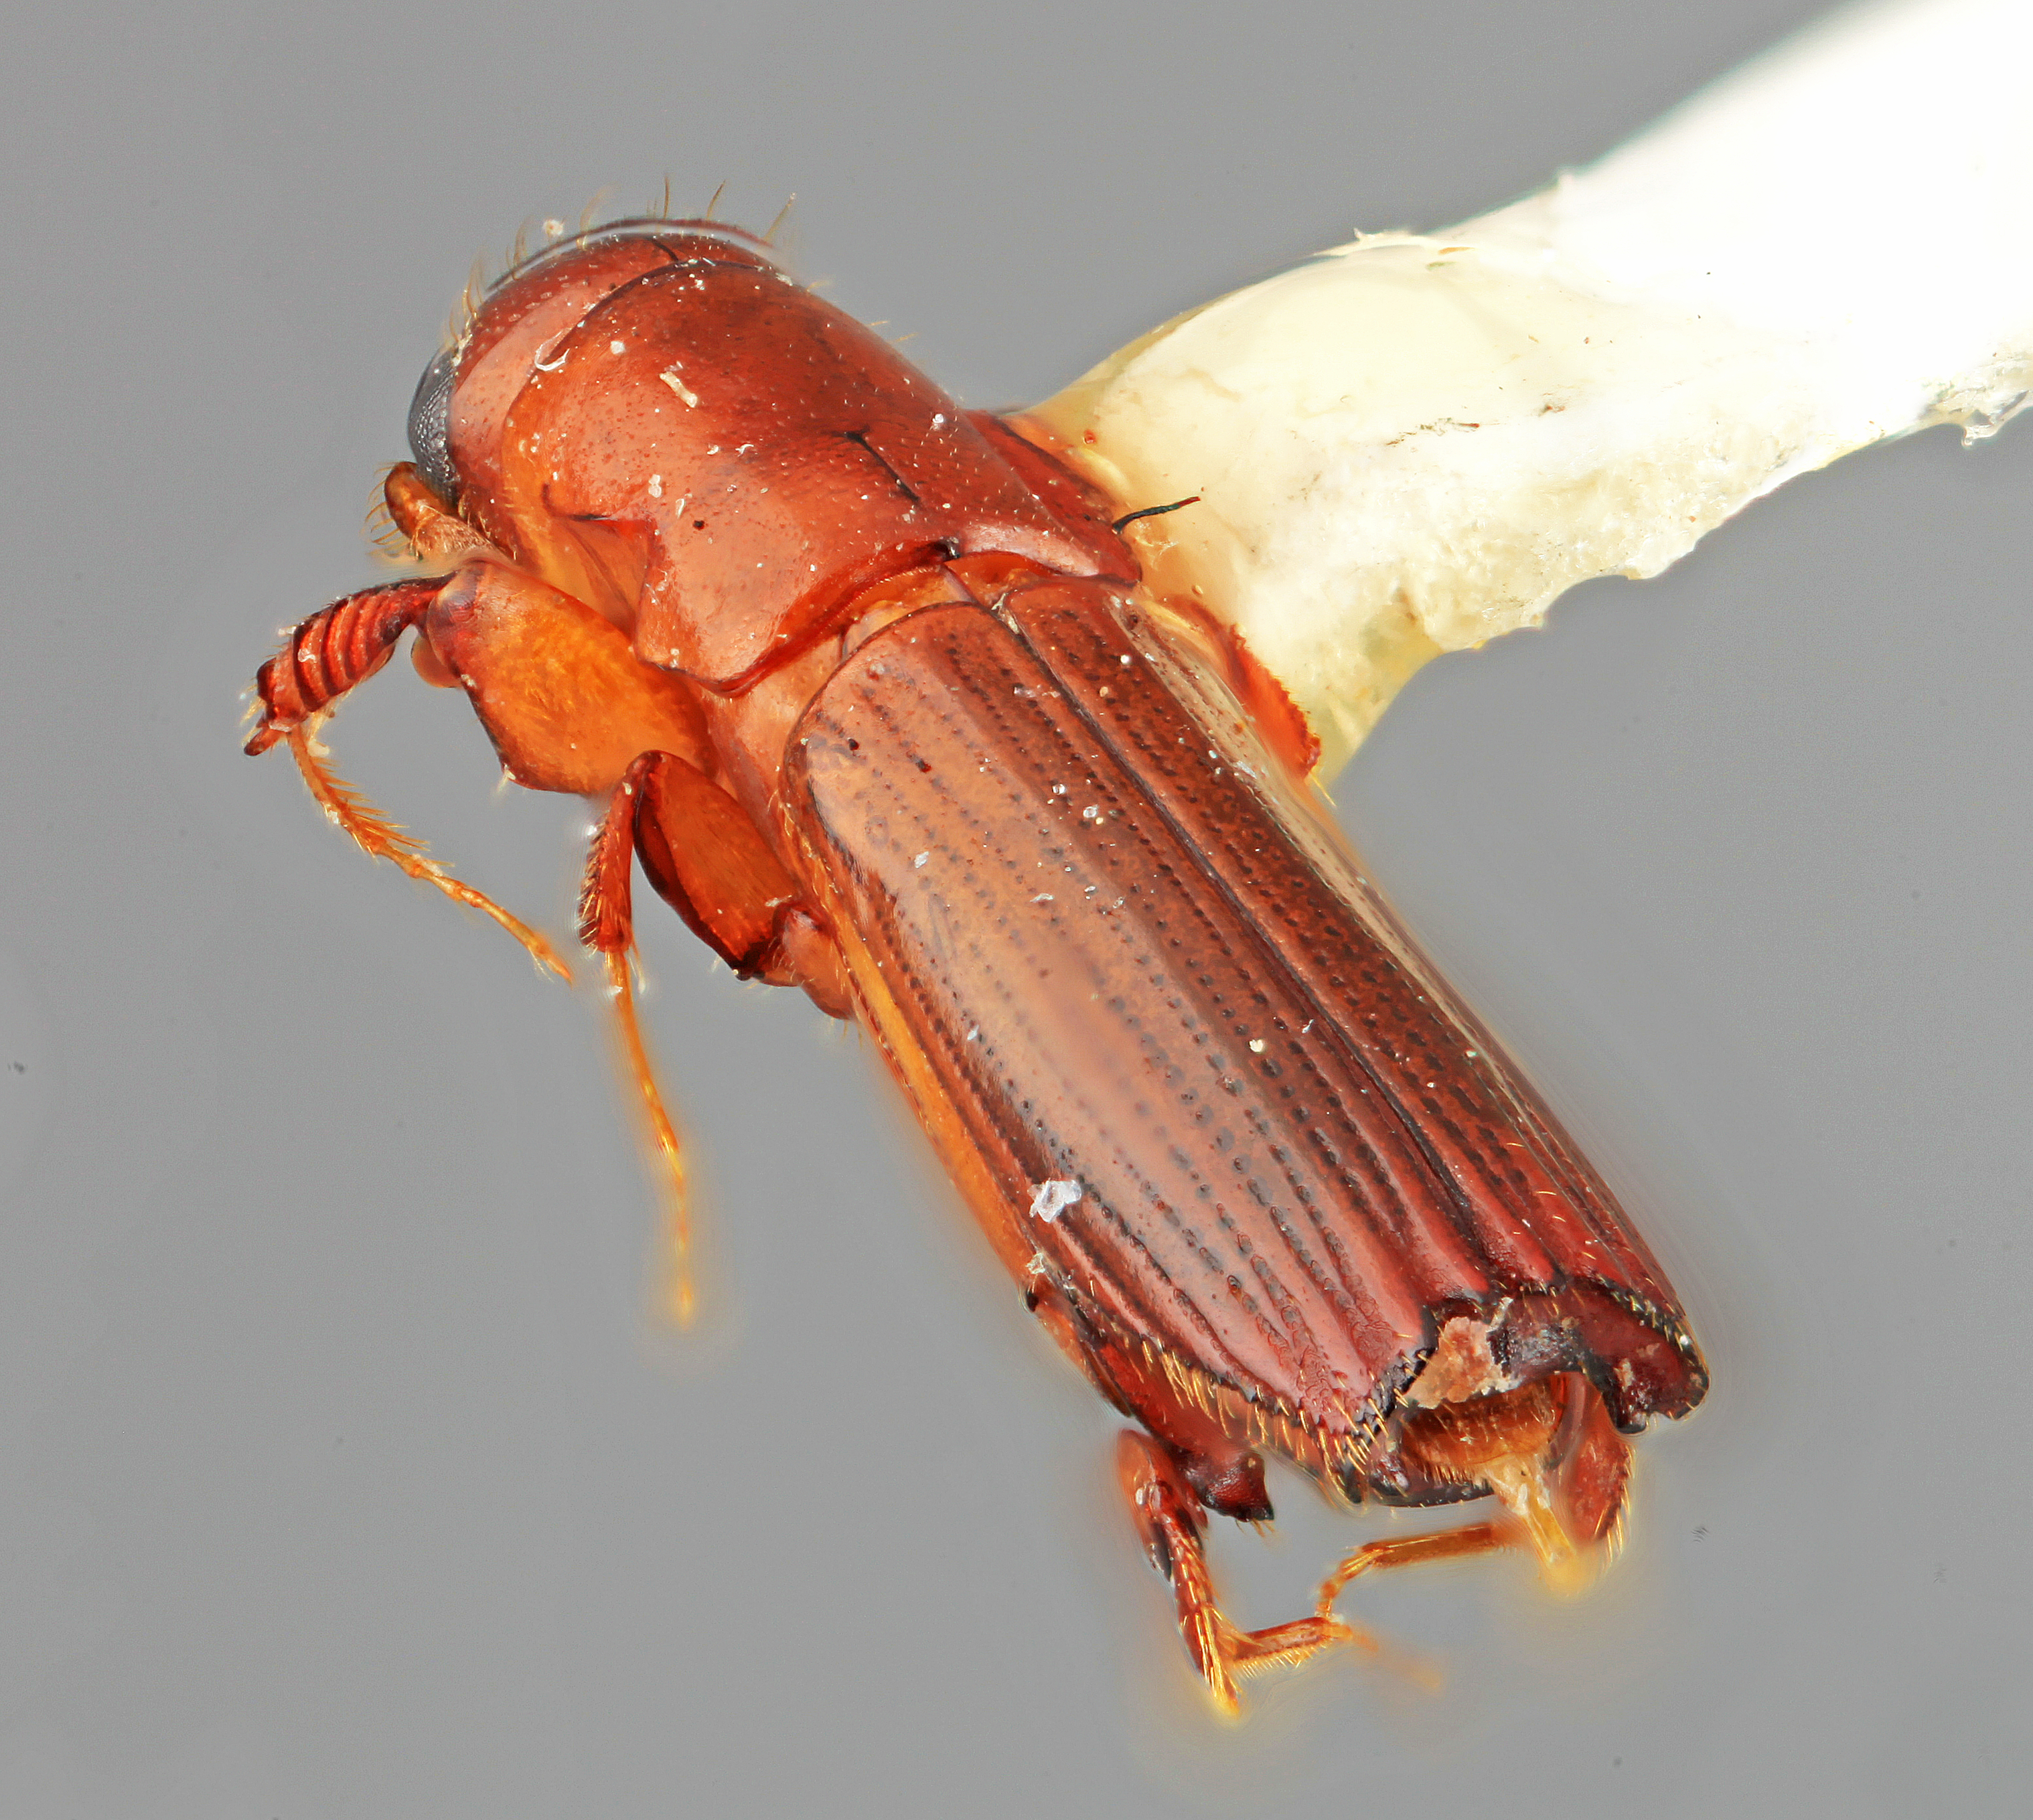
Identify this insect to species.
Platypus spectus
